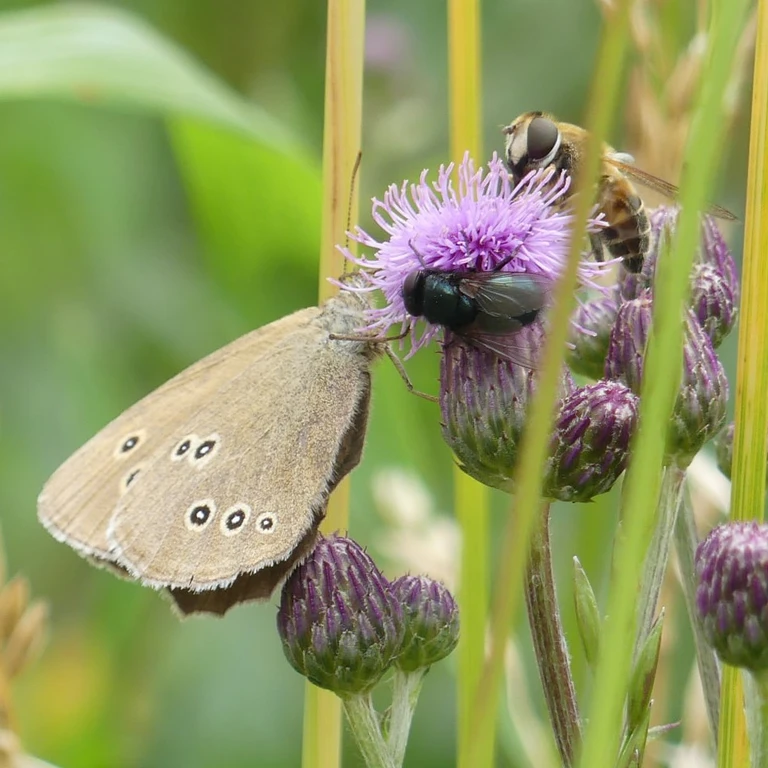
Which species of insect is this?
Aphantopus hyperantus
